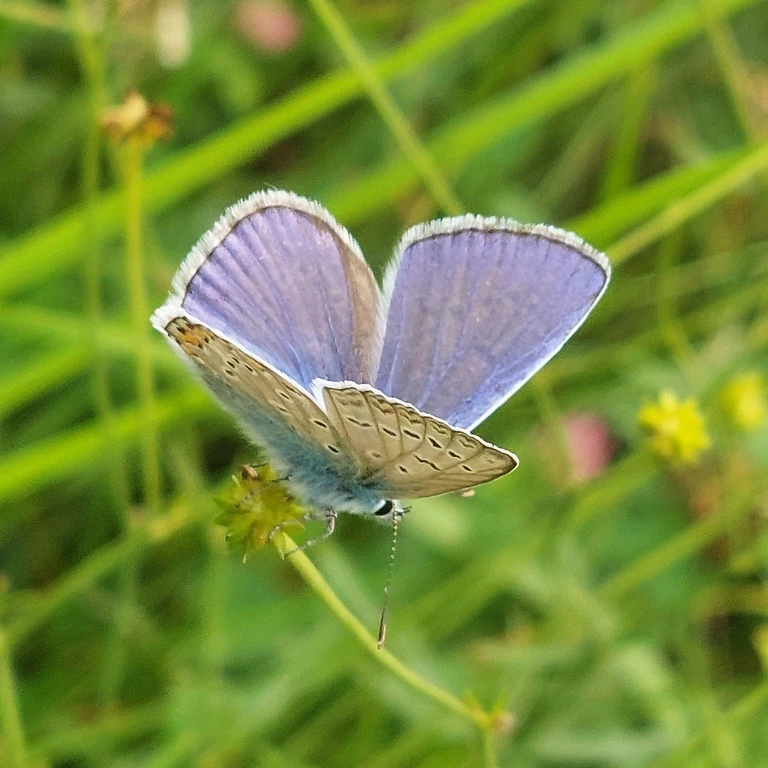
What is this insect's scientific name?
Polyommatus icarus
